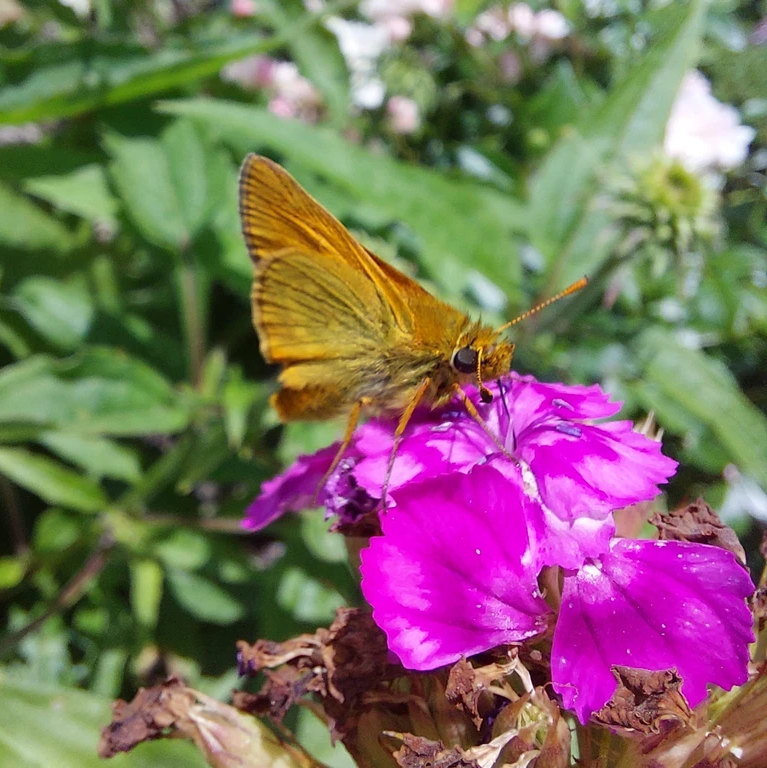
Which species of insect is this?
Ochlodes sylvanus (also Ochlodes venata)
